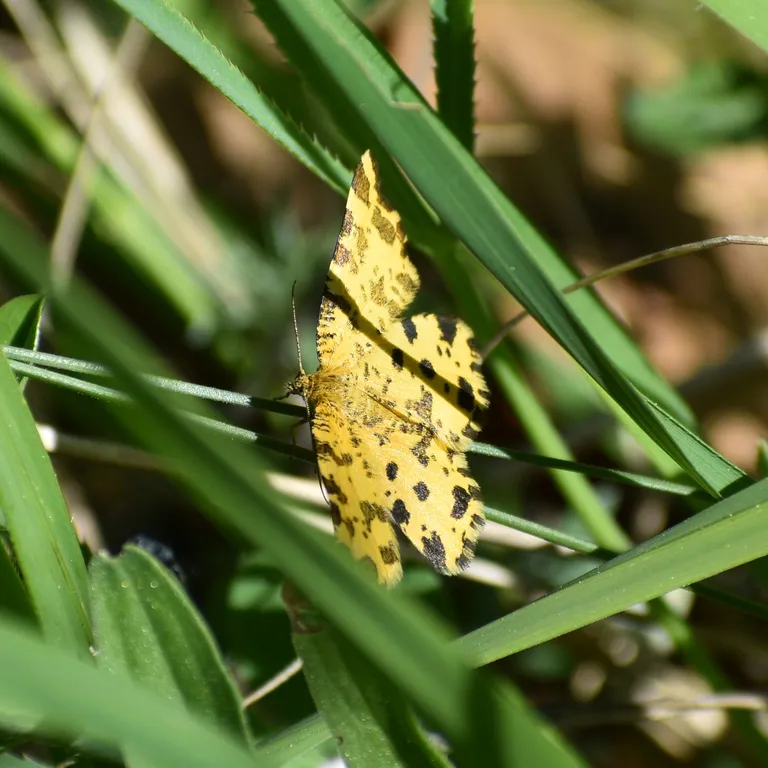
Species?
Pseudopanthera macularia
